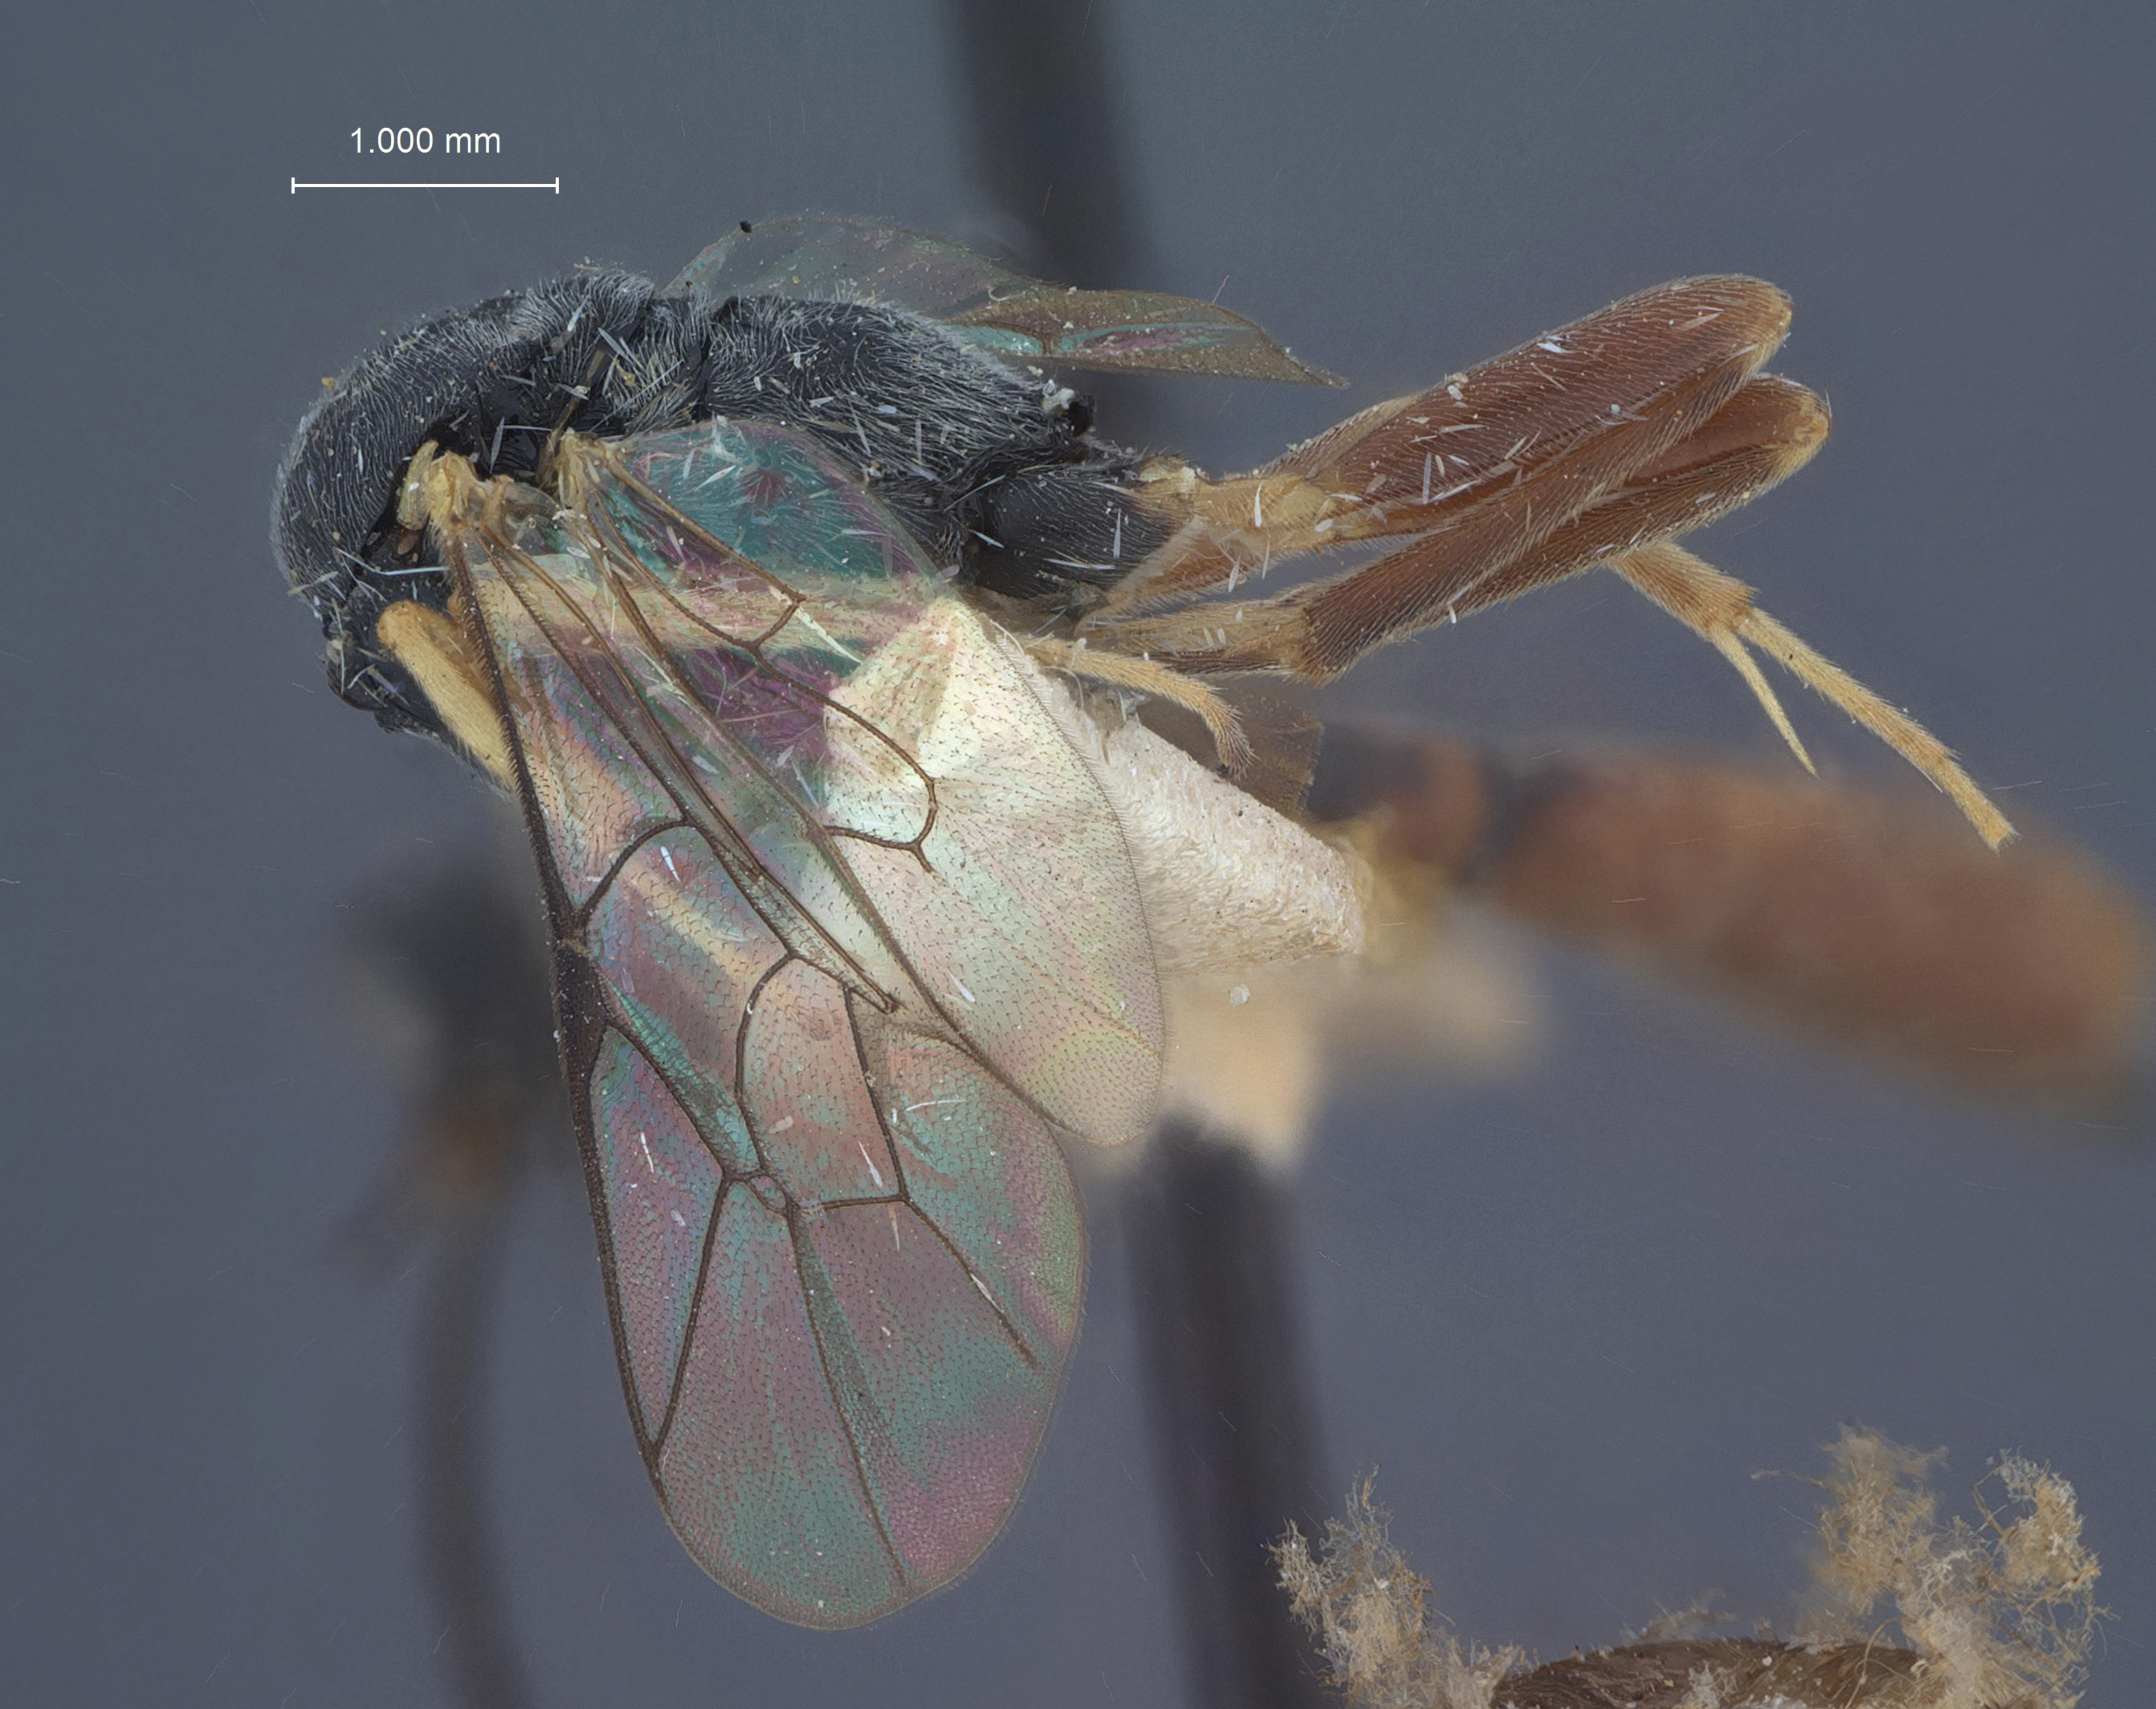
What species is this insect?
Anempheres diaphaniae
